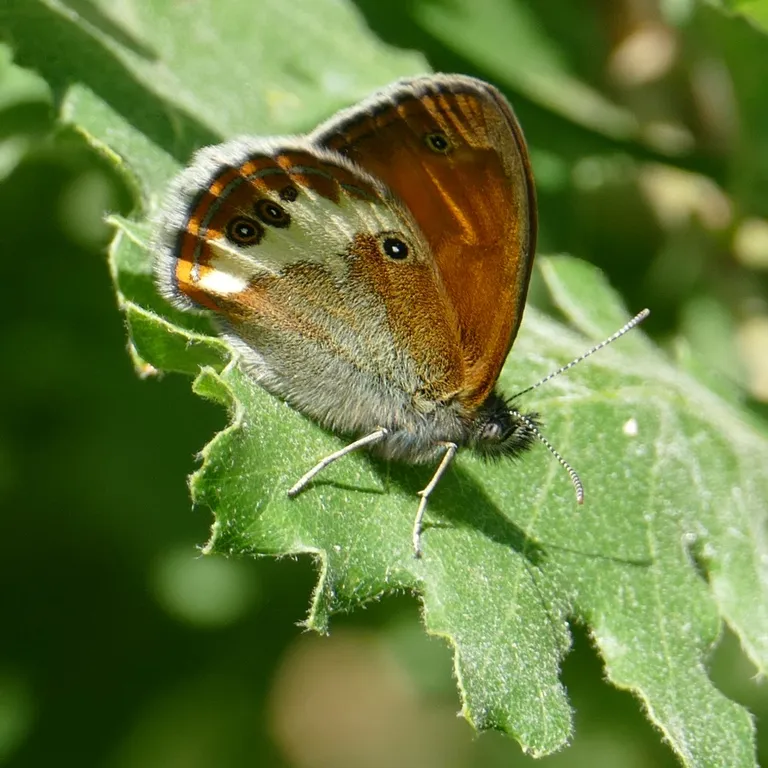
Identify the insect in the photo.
Coenonympha arcania
